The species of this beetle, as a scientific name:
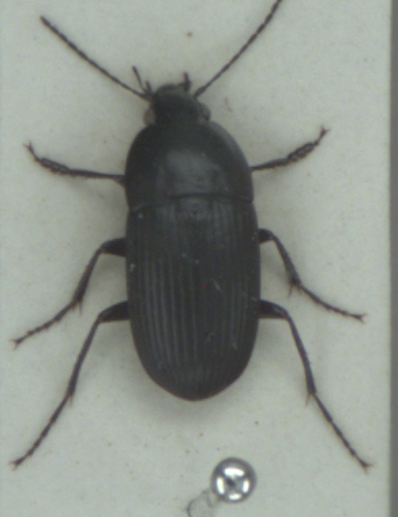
Oodes helopioides
